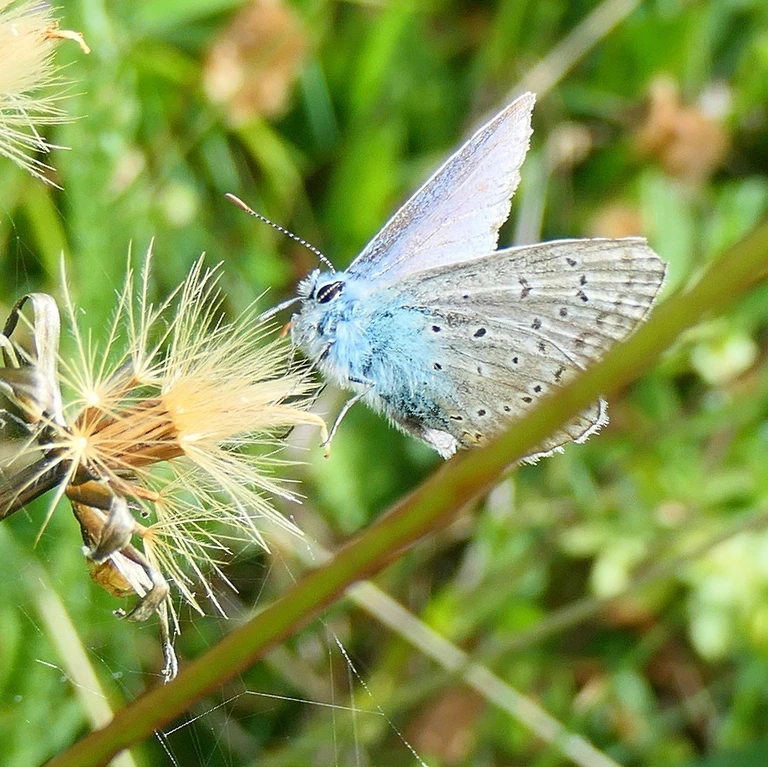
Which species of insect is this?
Polyommatus icarus
